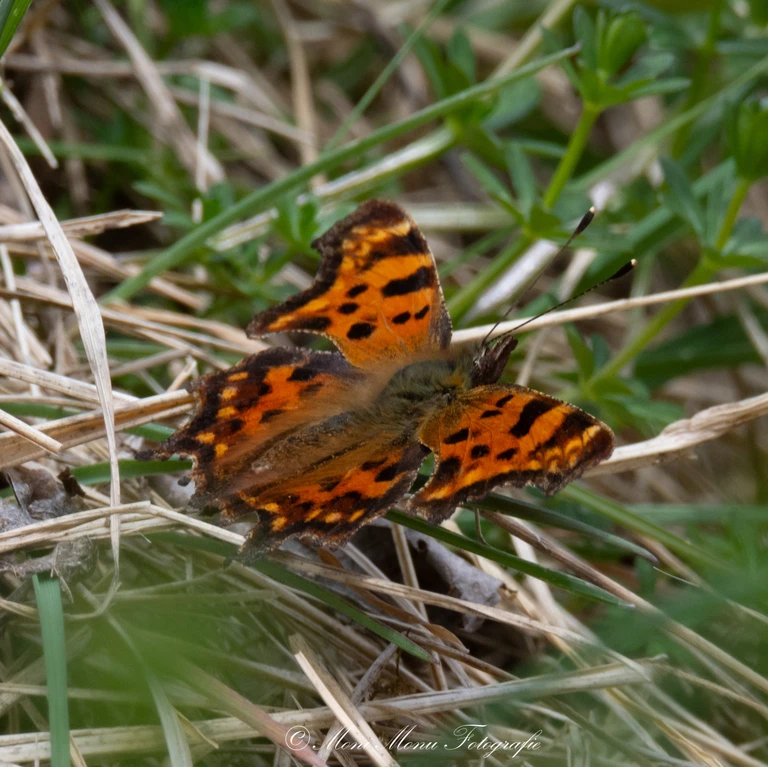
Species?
Polygonia c-album
